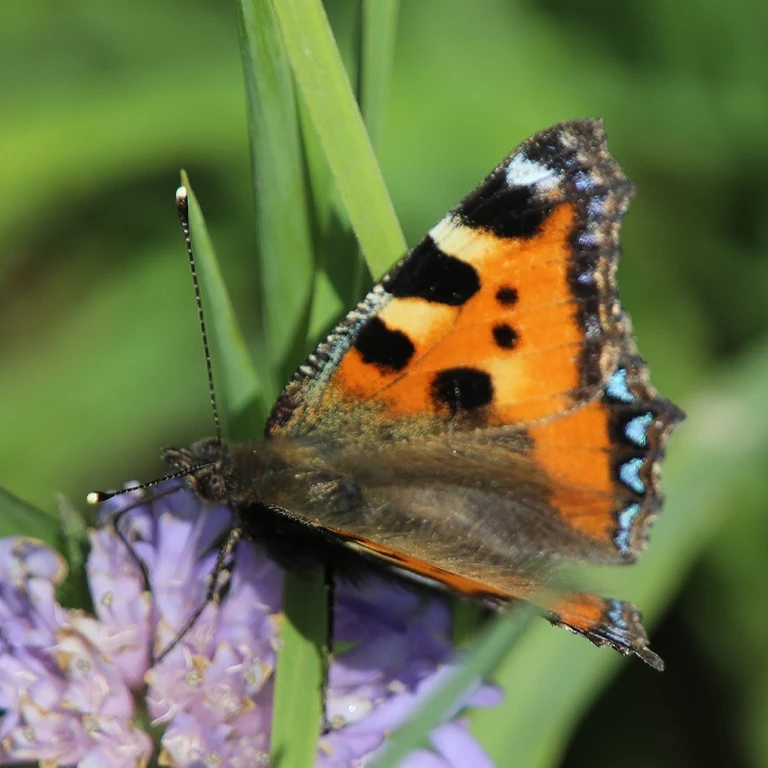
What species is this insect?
Aglais urticae
